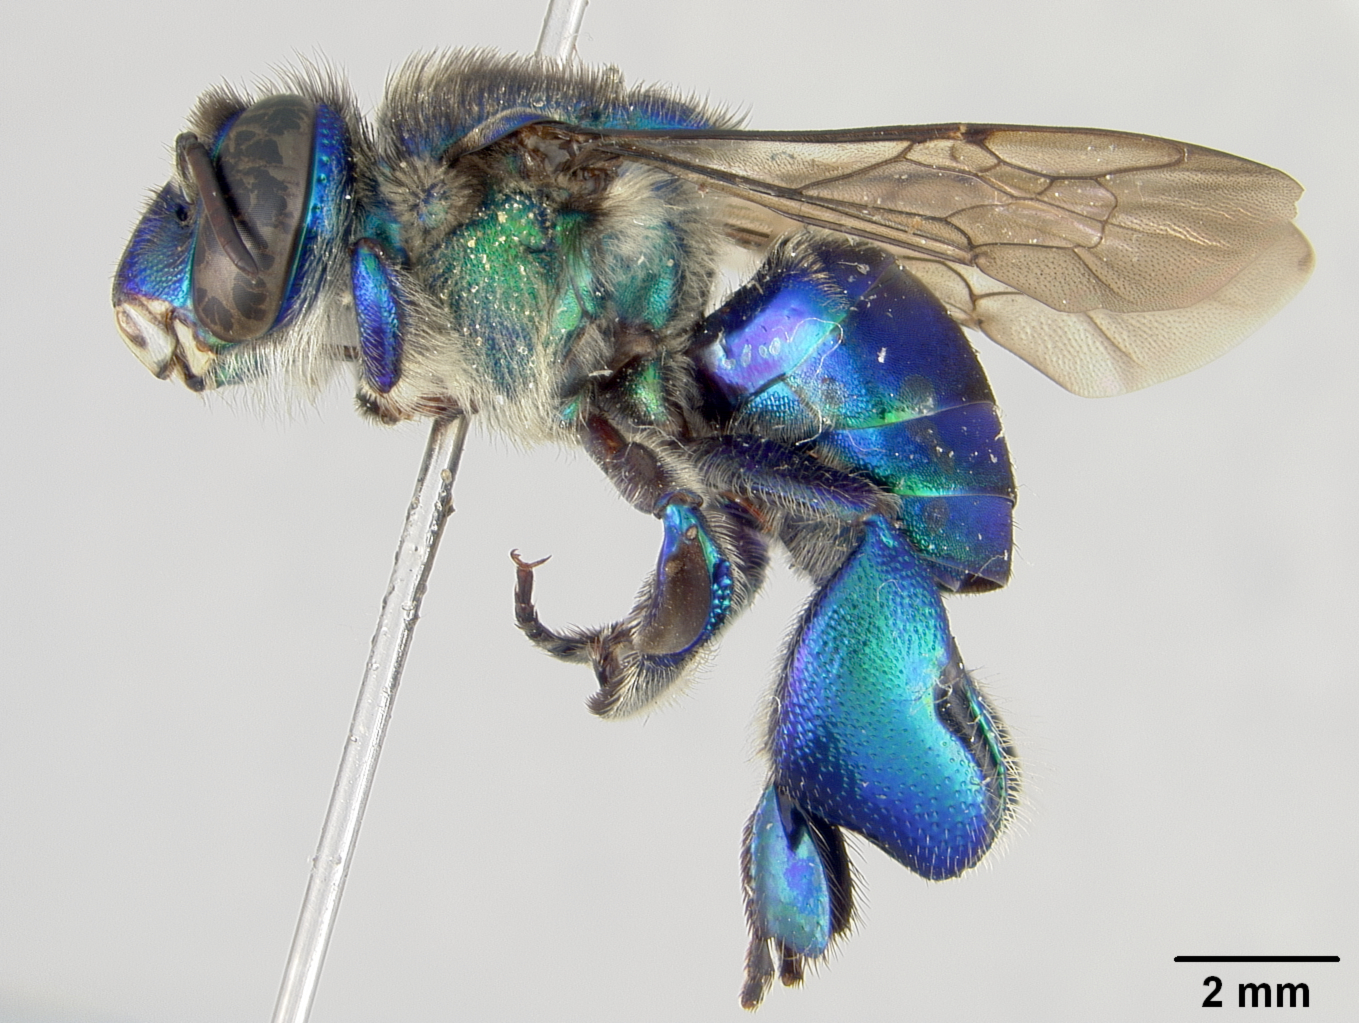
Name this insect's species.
Euglossa cybelia
